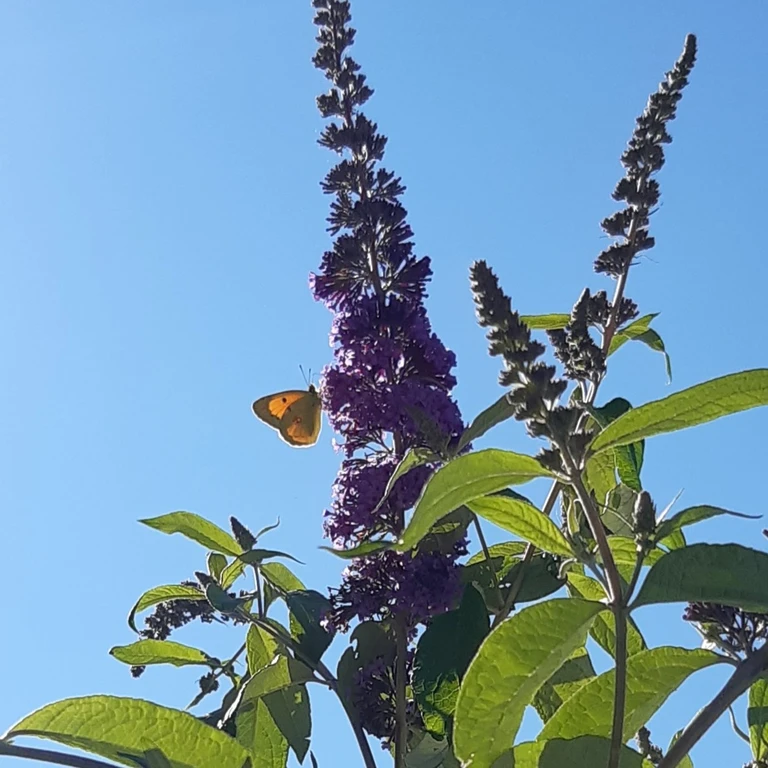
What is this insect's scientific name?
Colias croceus
